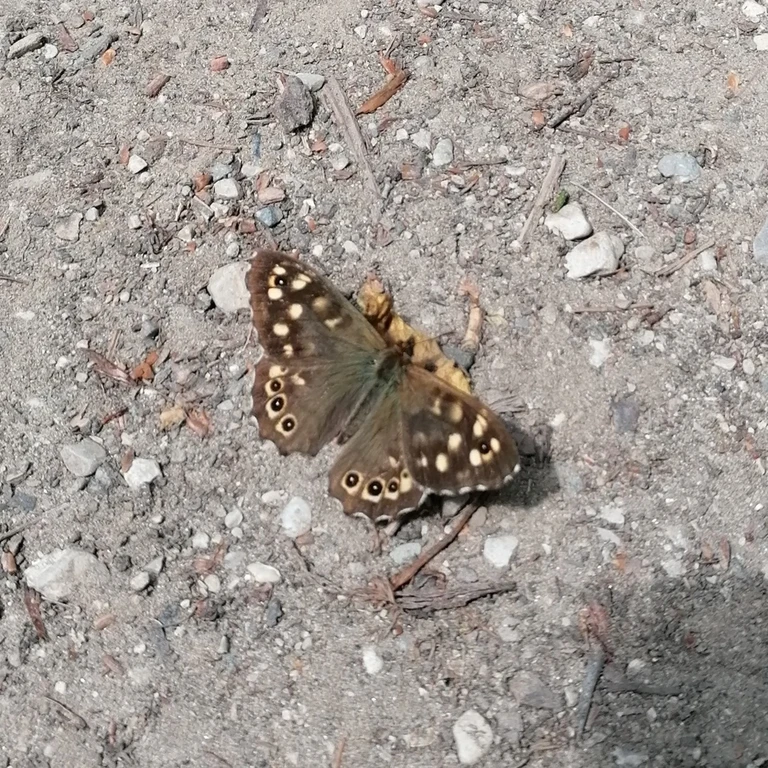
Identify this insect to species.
Pararge aegeria
